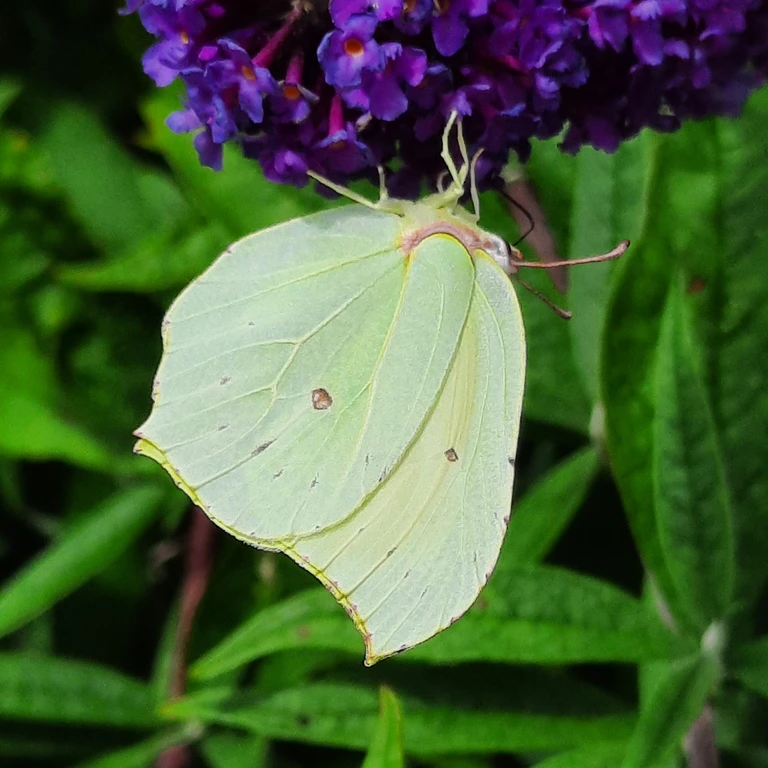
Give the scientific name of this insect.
Gonepteryx rhamni
